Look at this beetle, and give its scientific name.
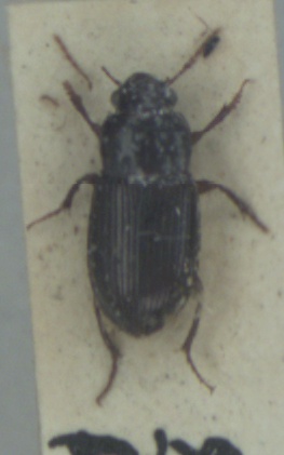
Amara apricaria
